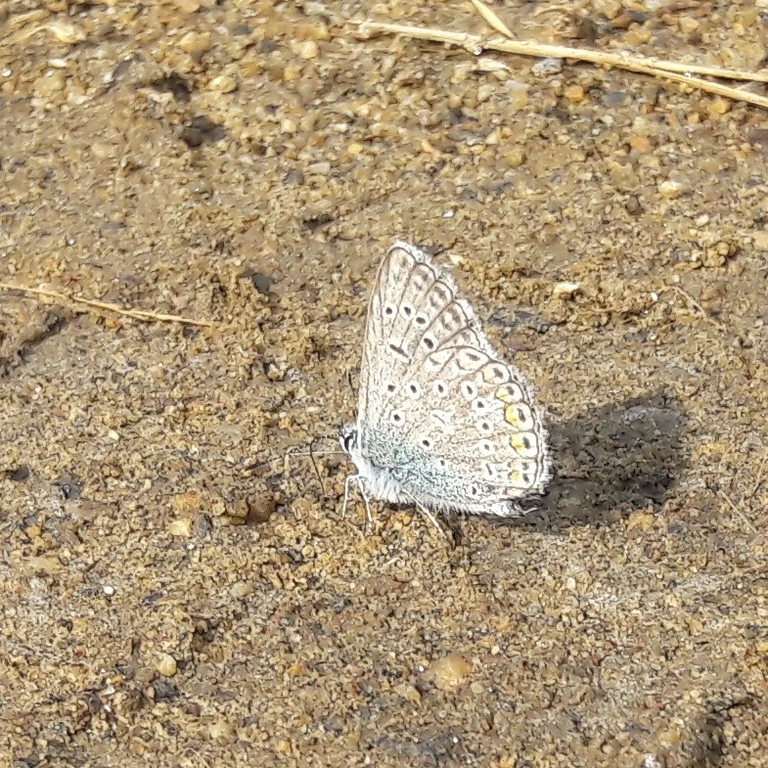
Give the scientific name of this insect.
Polyommatus icarus
